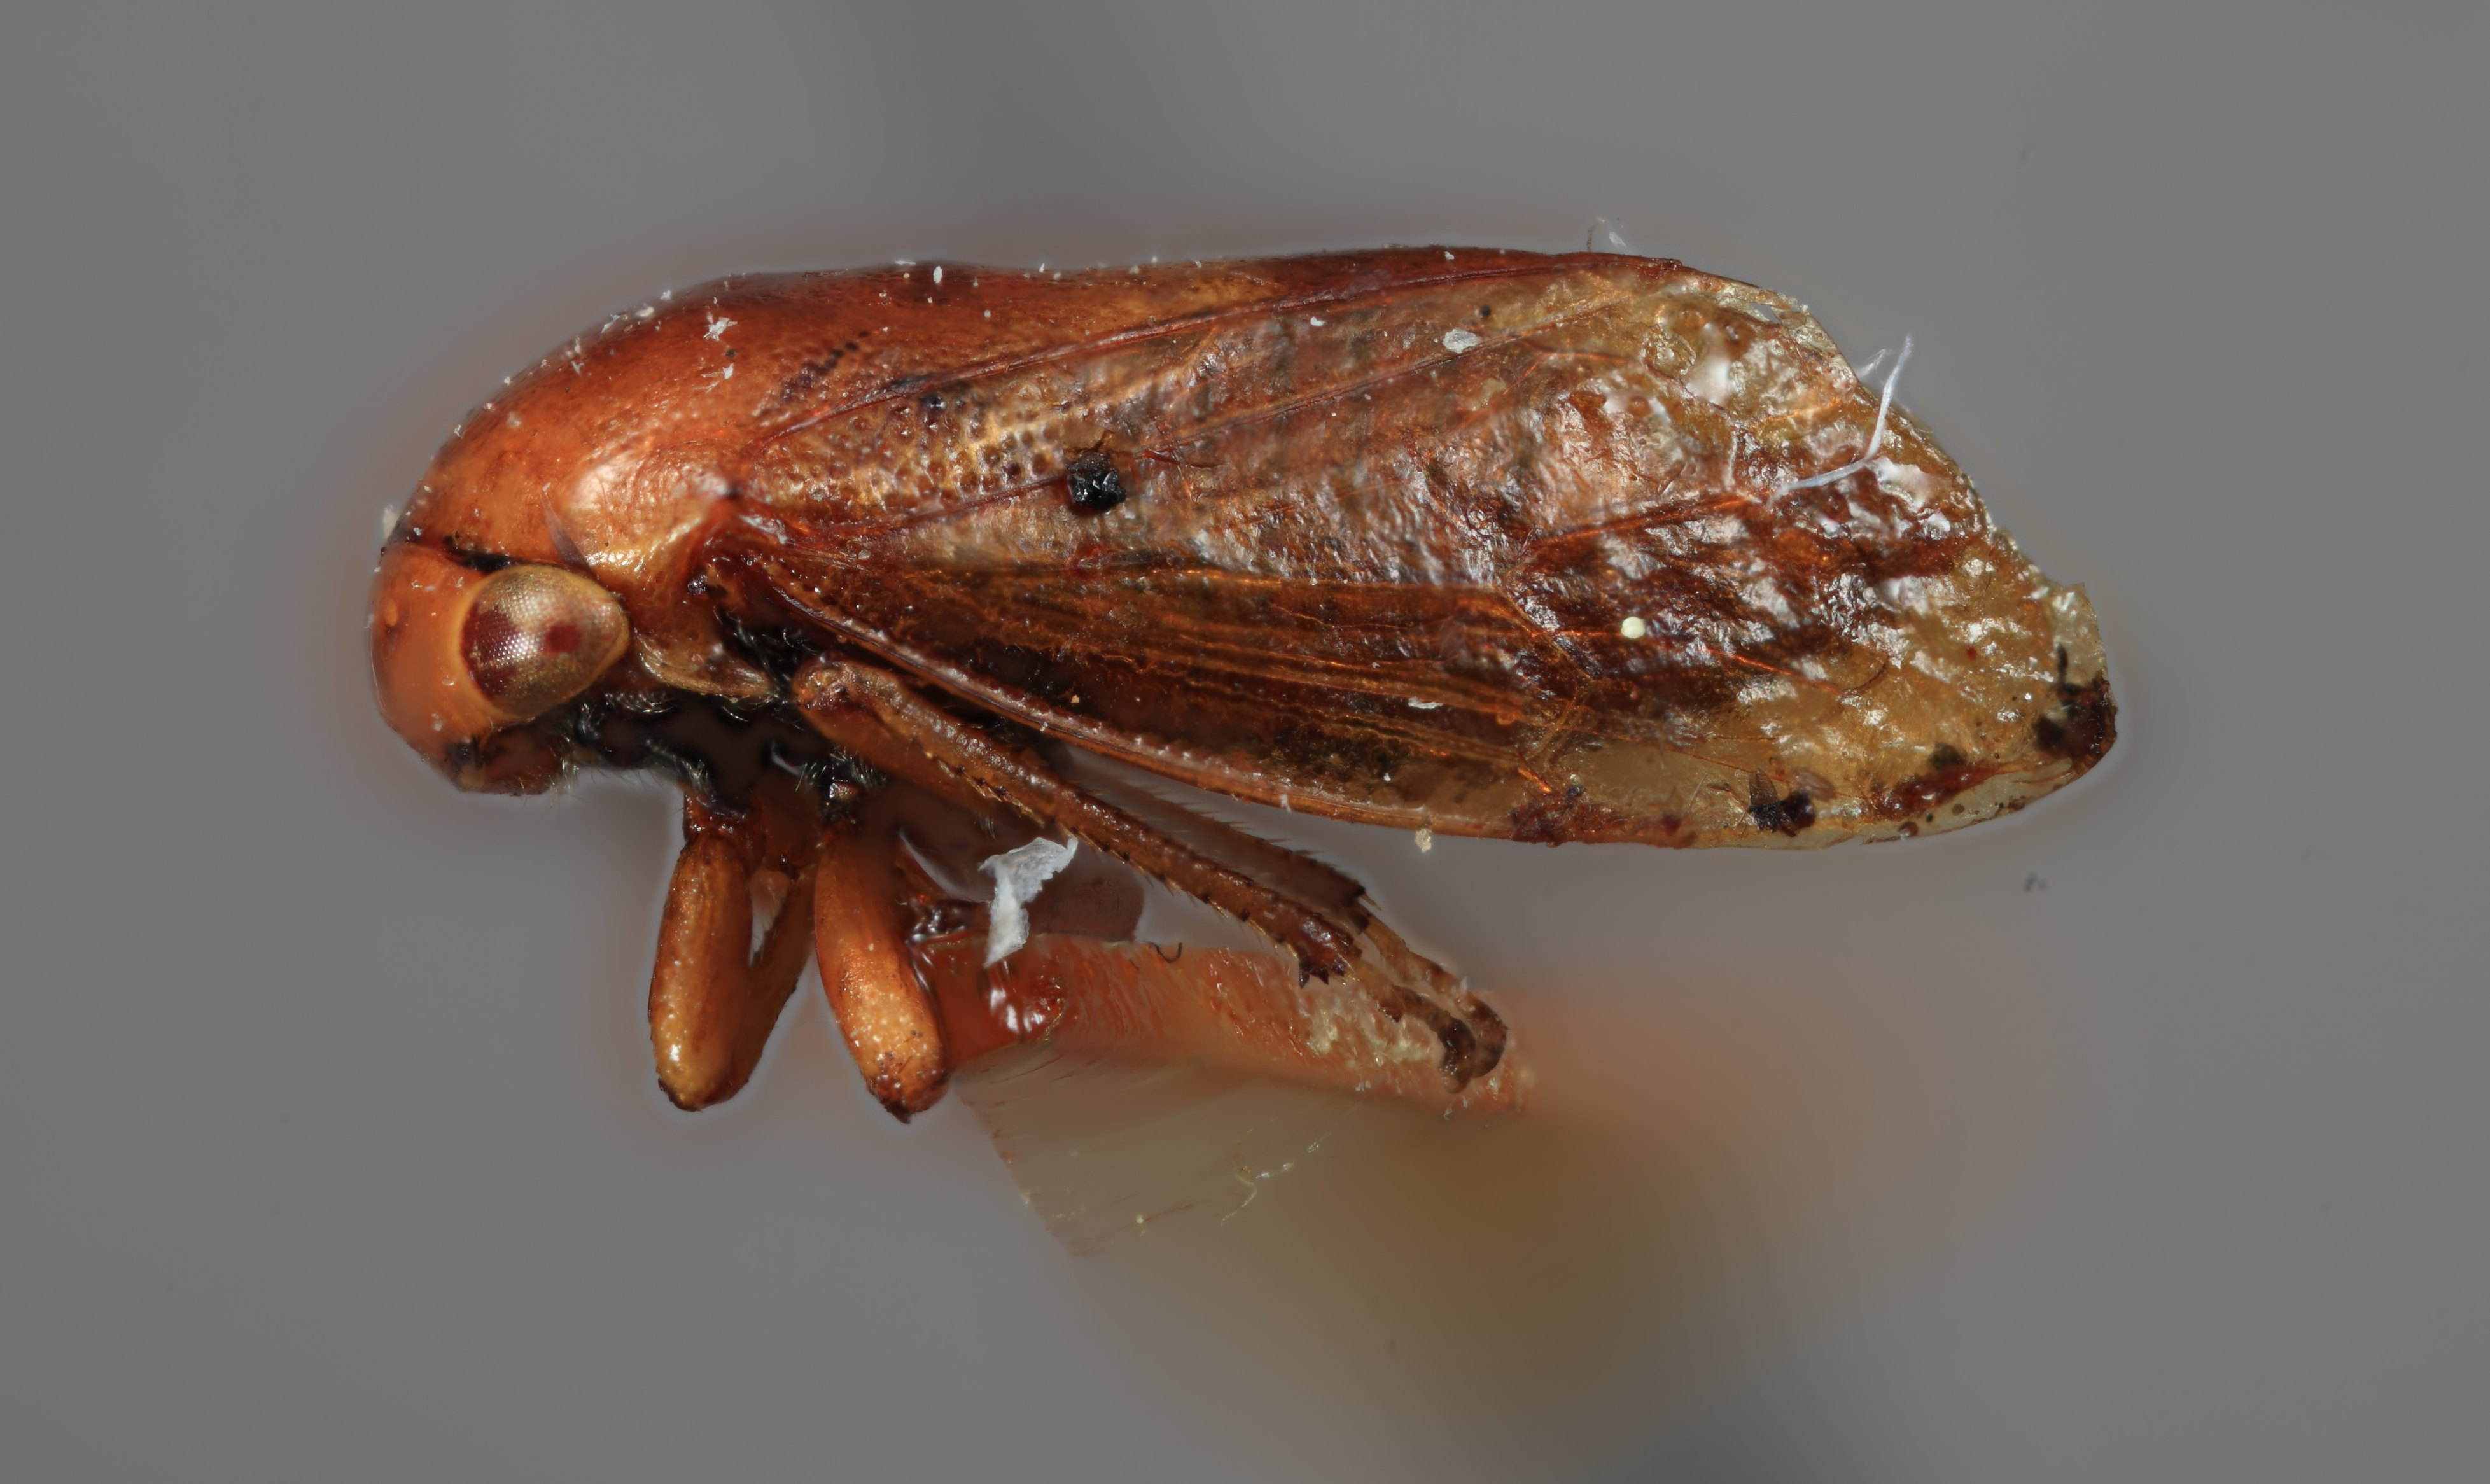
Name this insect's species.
Brachytalis fuscus
